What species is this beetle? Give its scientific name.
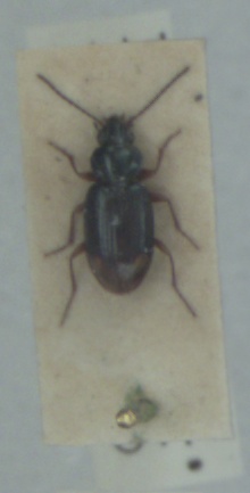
Bembidion biguttatum
